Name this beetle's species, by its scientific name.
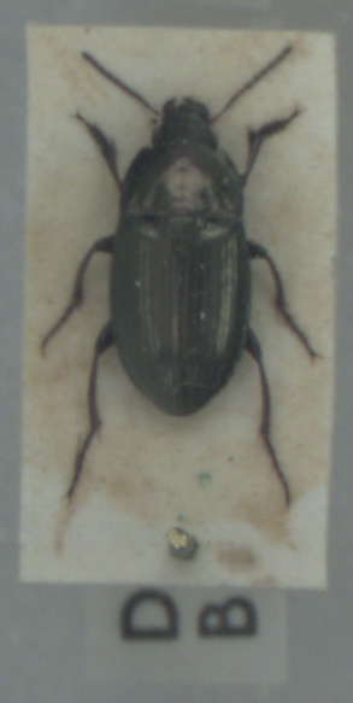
Amara spreta
